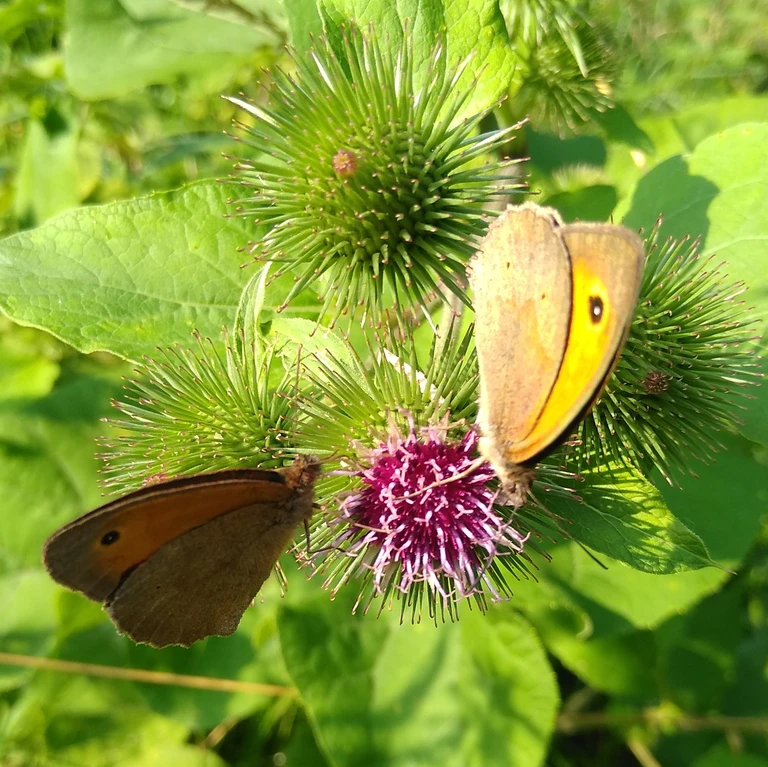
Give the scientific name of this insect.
Maniola jurtina
